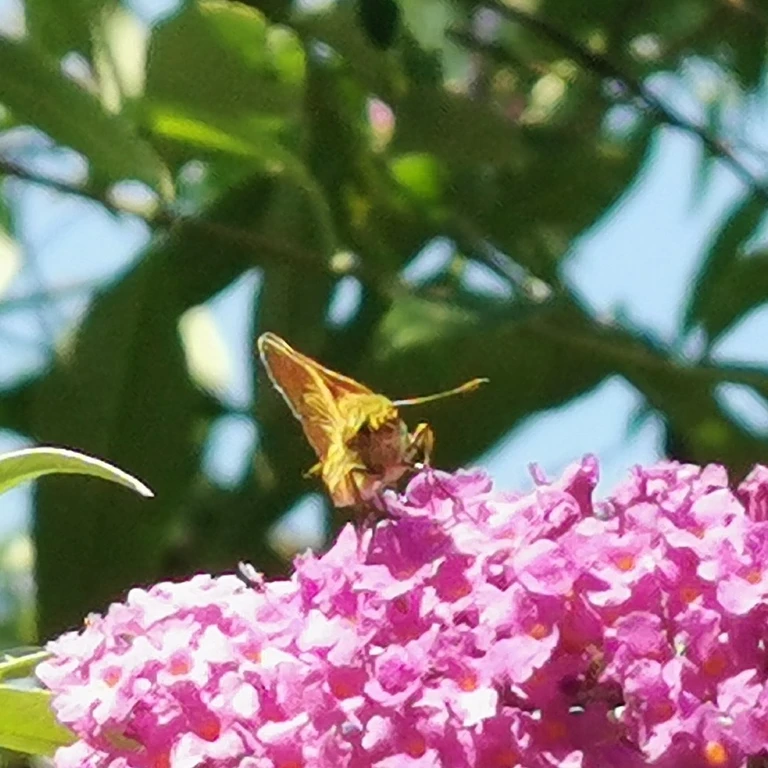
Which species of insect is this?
Ochlodes sylvanus (also Ochlodes venata)
